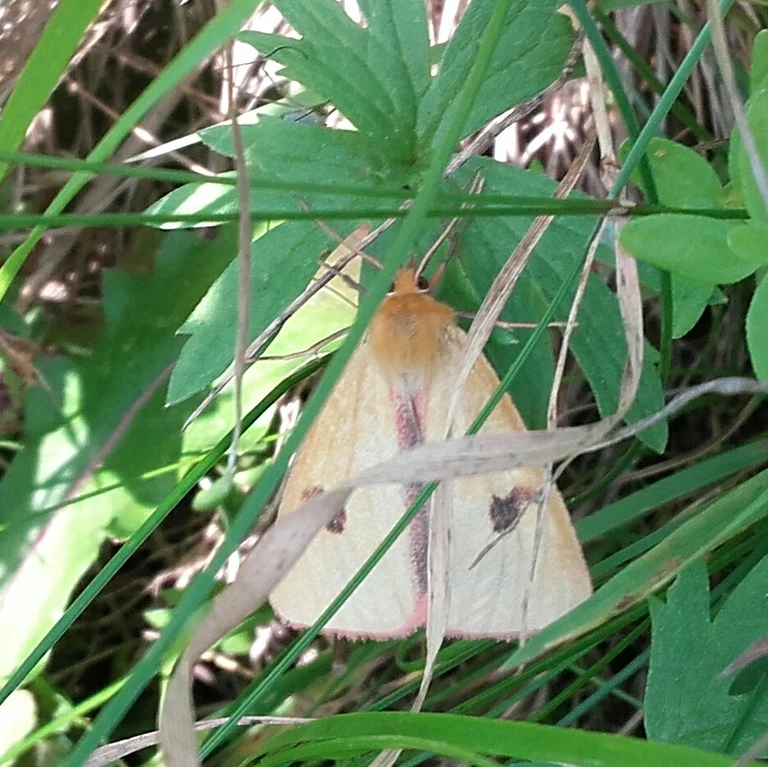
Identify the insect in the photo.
Diacrisia sannio
